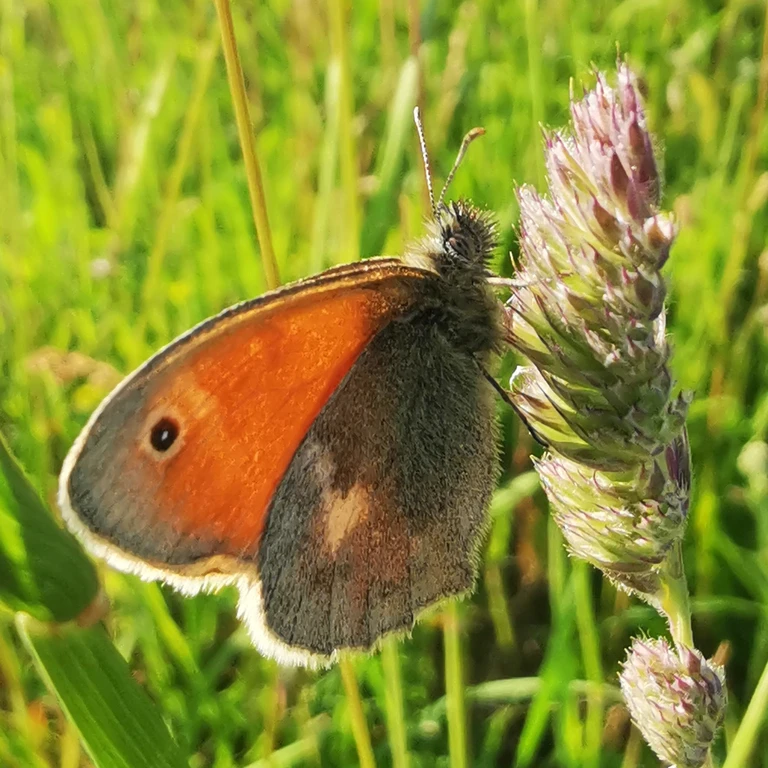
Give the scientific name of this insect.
Coenonympha pamphilus
